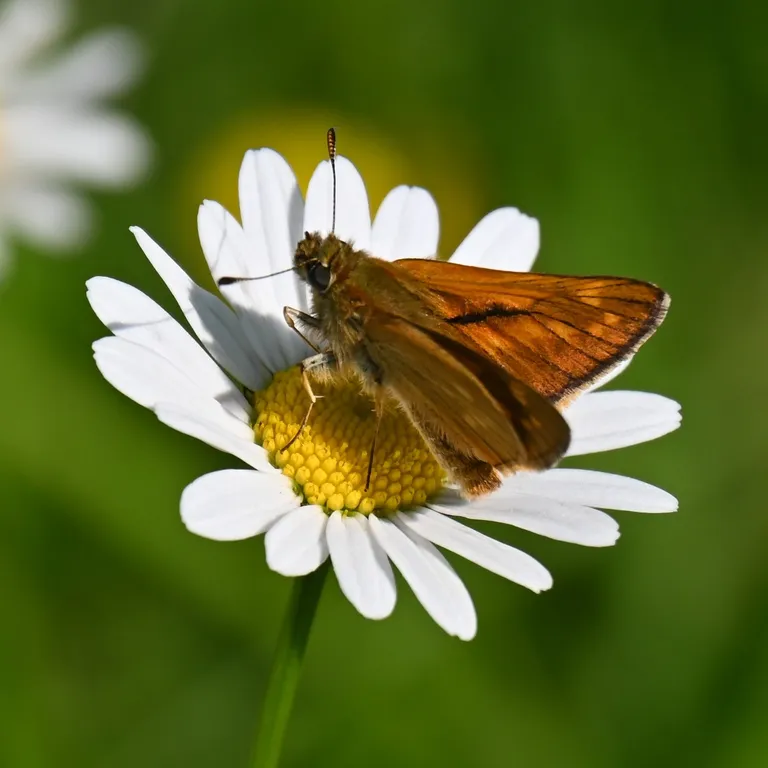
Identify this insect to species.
Ochlodes sylvanus (also Ochlodes venata)
